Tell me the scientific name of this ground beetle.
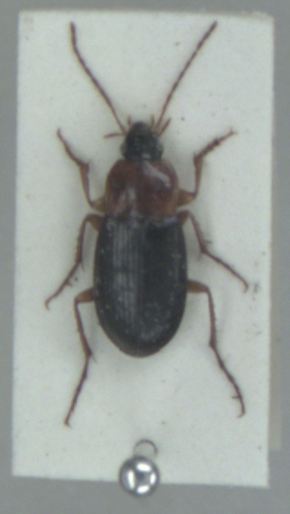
Calathus melanocephalus
